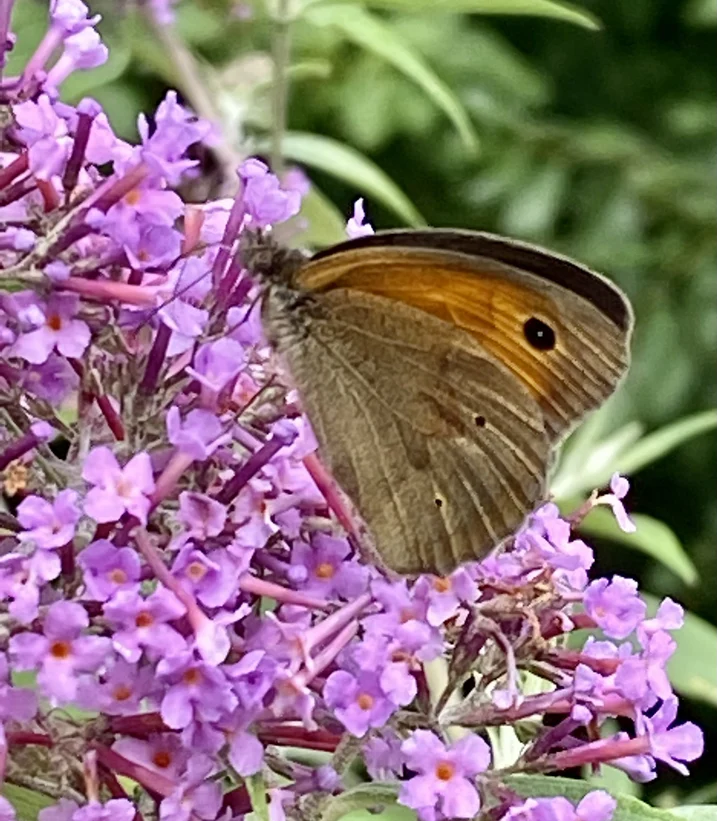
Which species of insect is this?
Maniola jurtina
